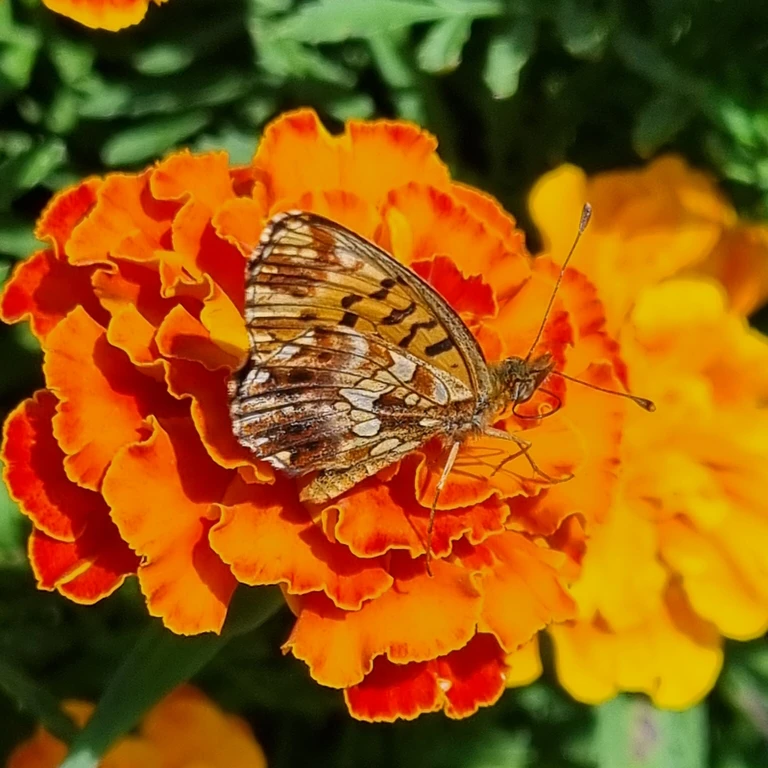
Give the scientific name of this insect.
Boloria dia
